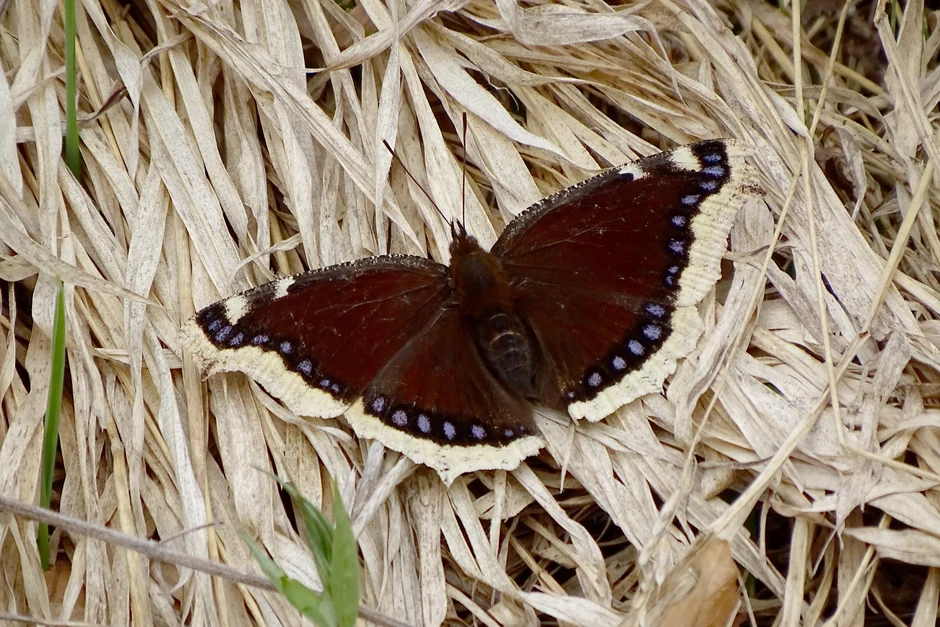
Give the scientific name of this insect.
Nymphalis antiopa
